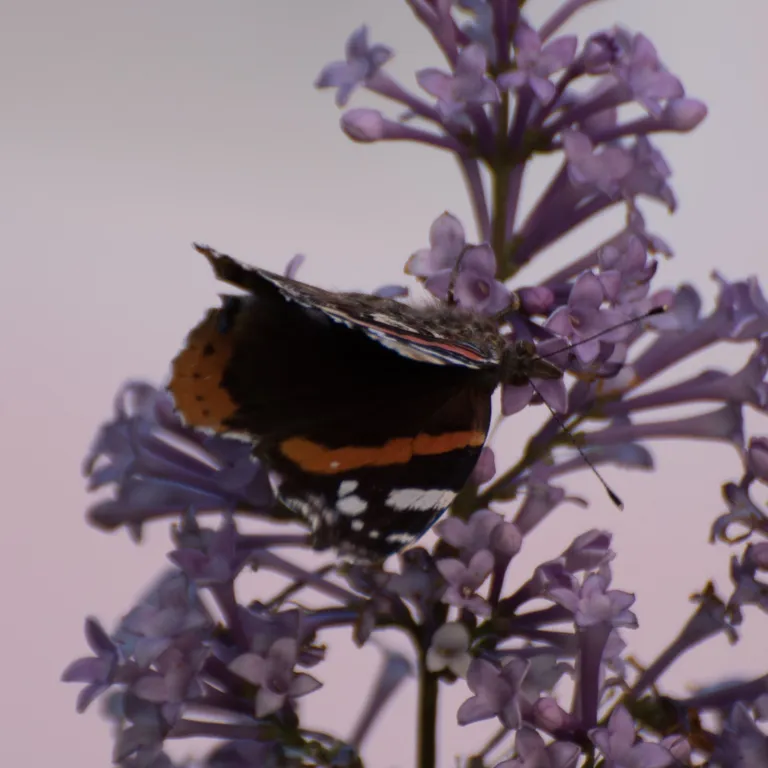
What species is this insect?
Vanessa atalanta
